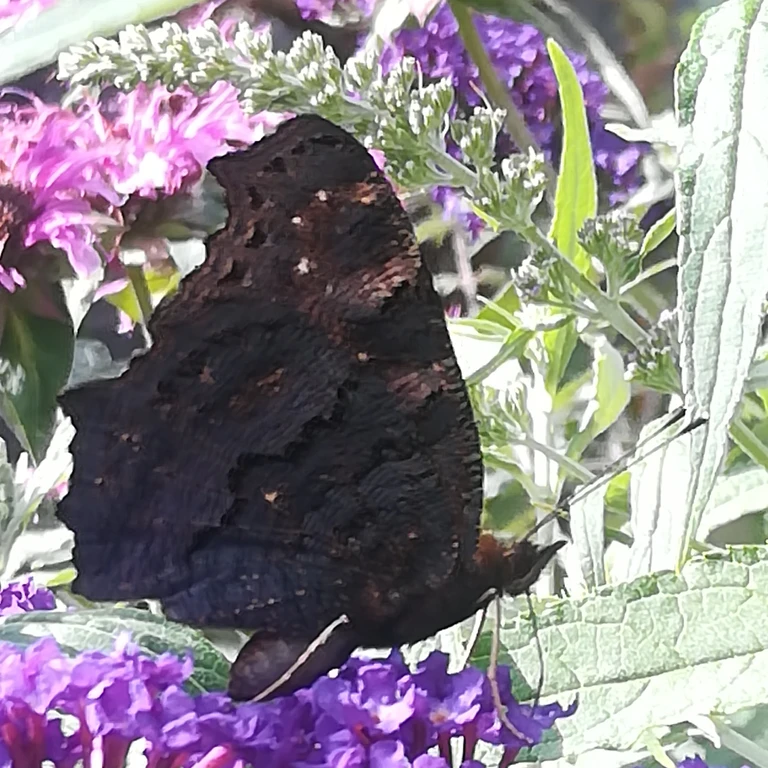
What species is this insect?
Aglais io
